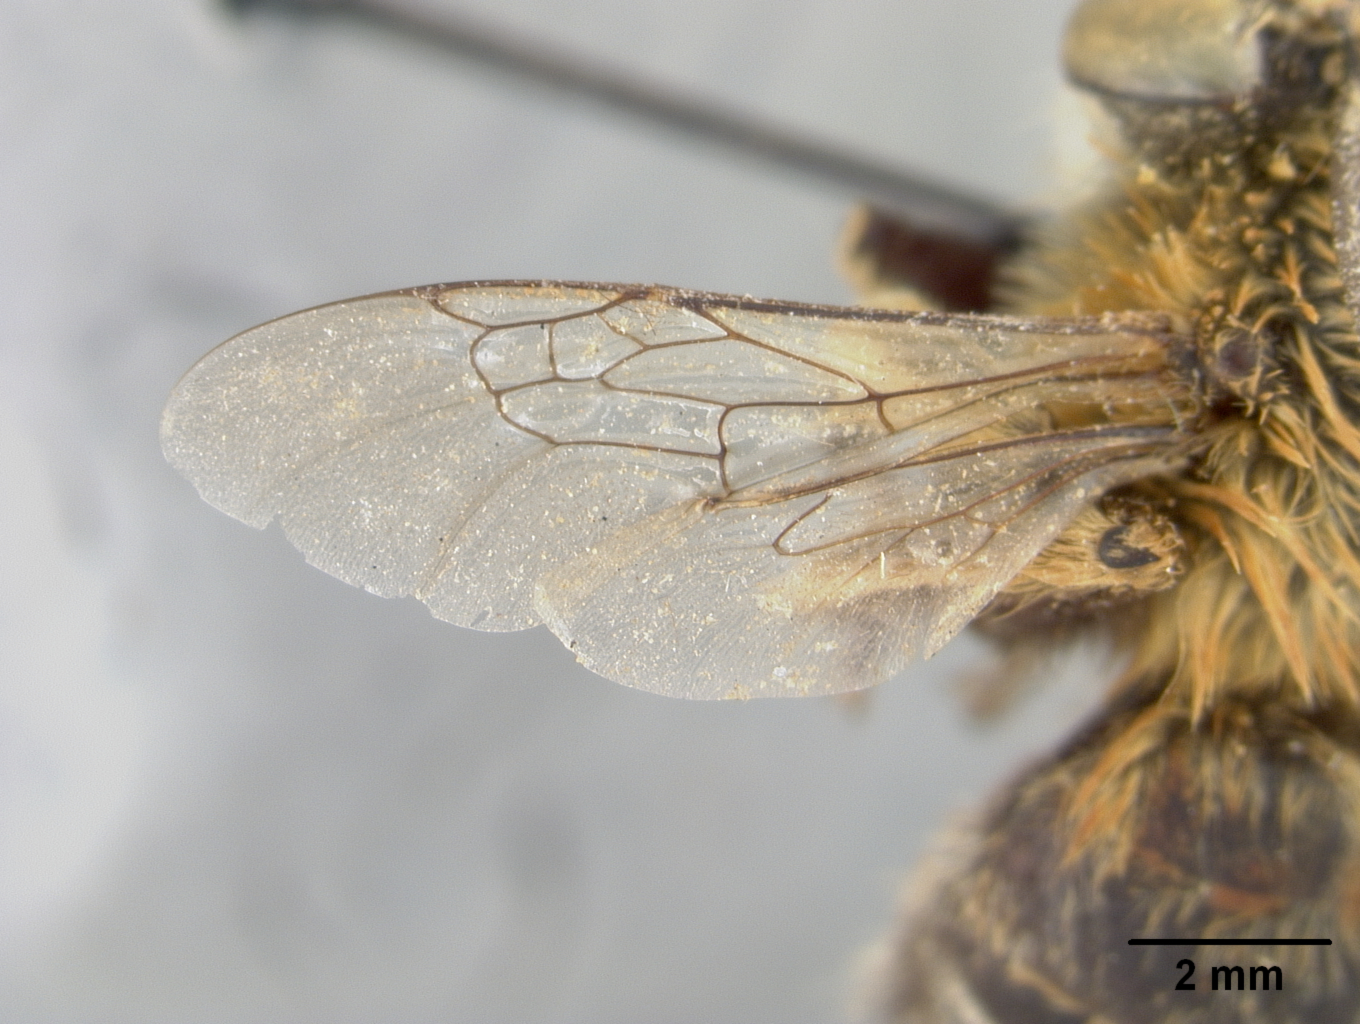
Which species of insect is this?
Anthophora retusiformis
